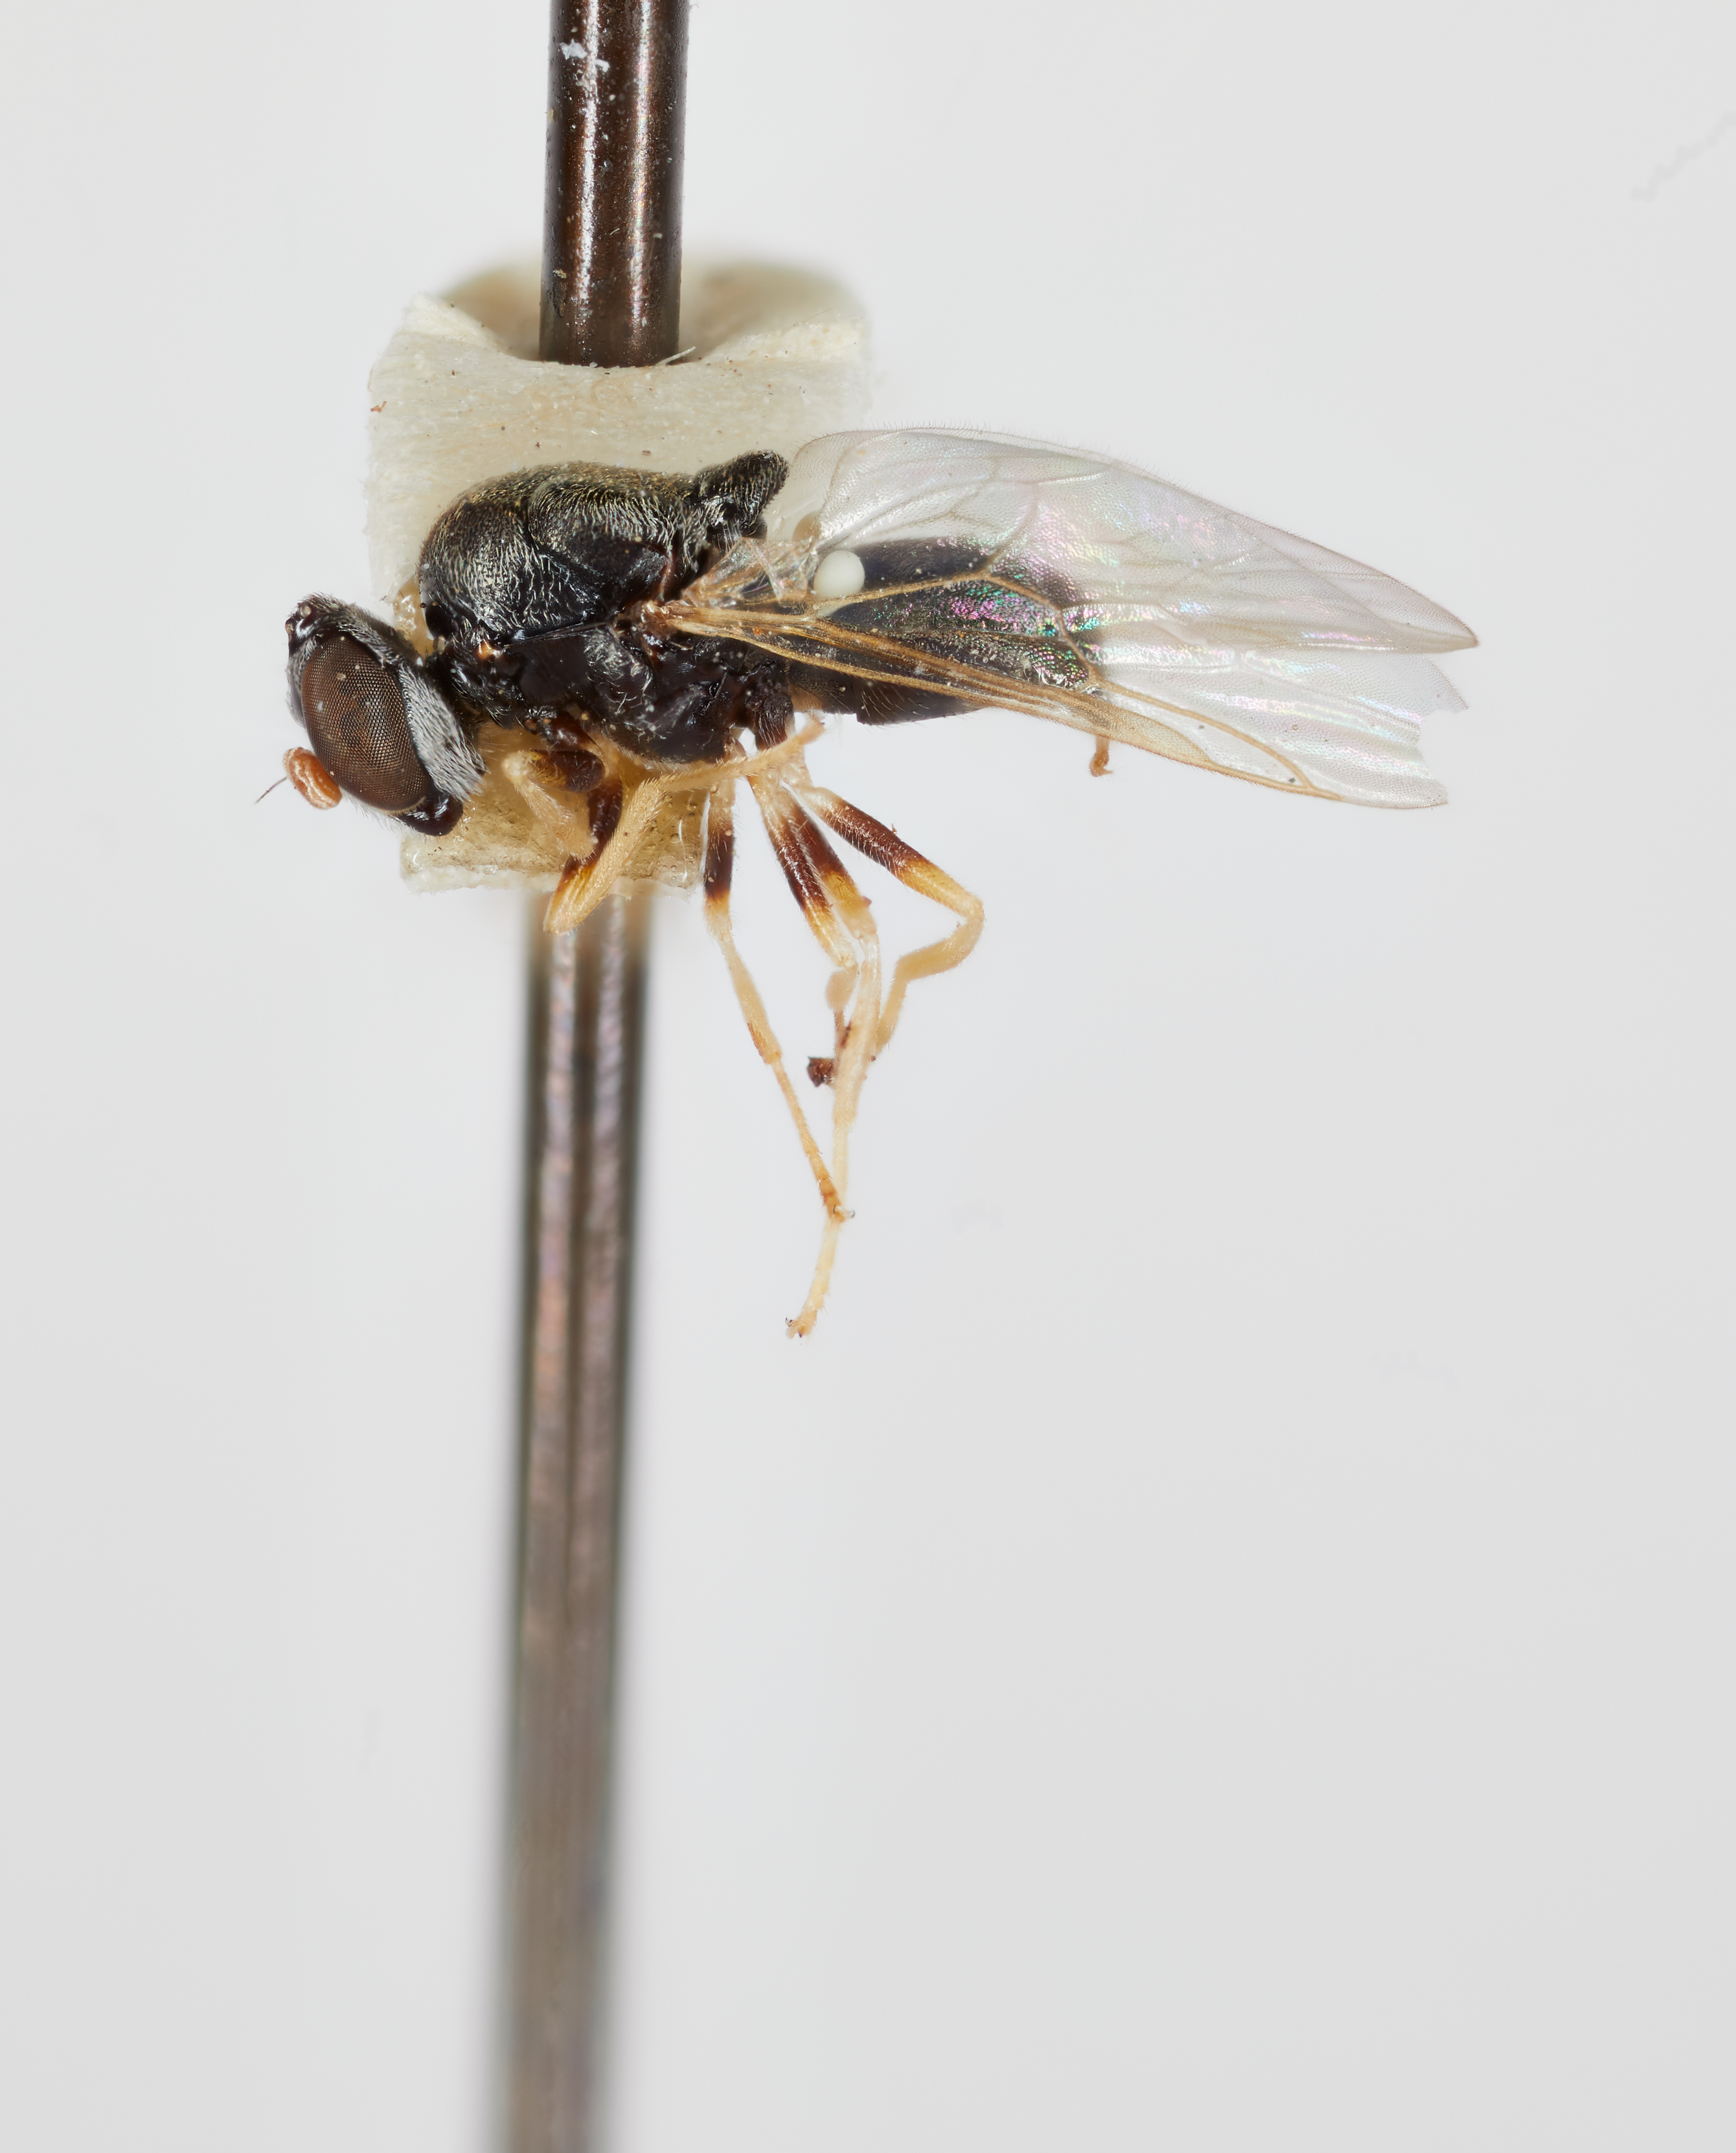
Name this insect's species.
Zabrachia barbata
